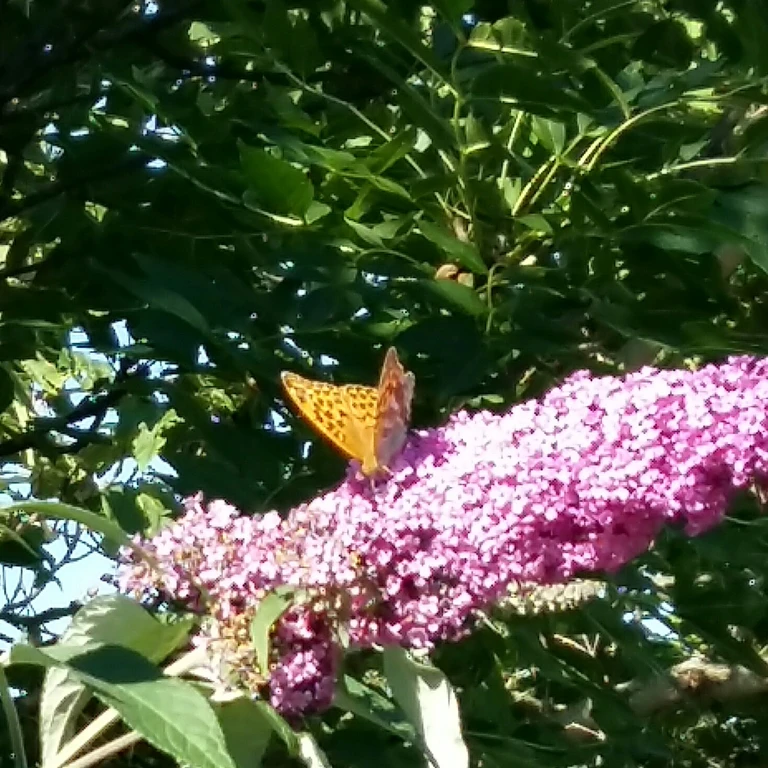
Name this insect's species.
Argynnis paphia
